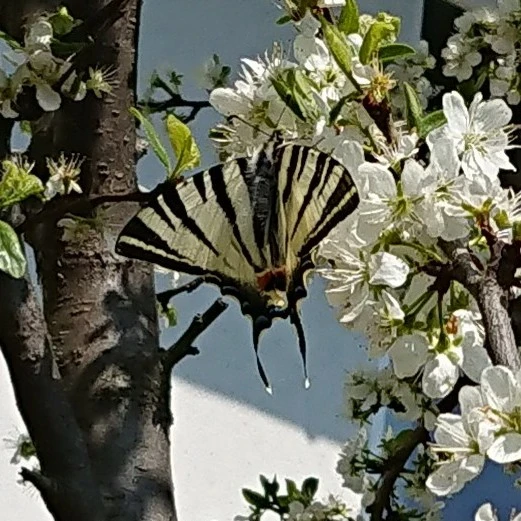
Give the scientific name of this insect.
Iphiclides podalirius
